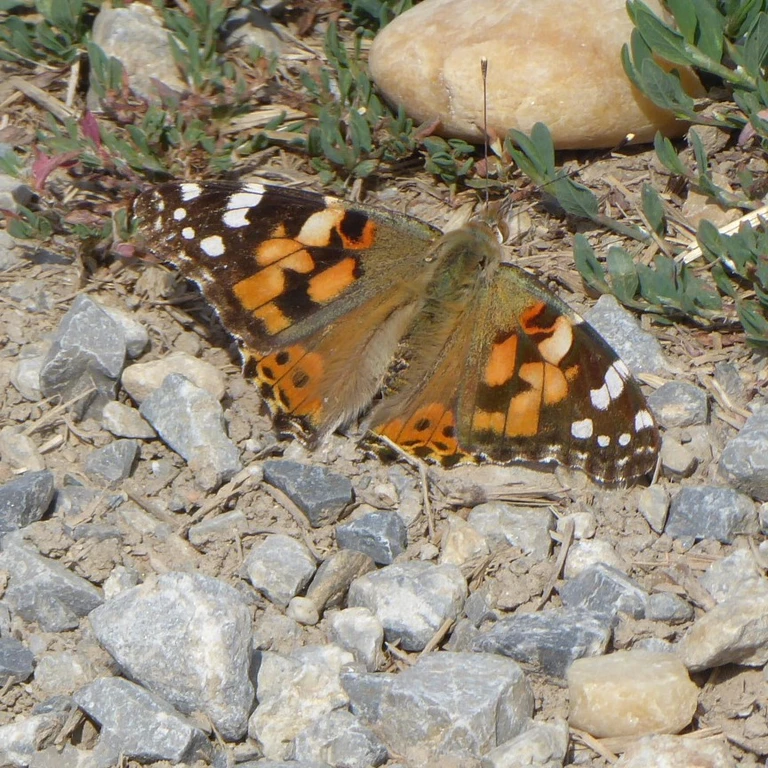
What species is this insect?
Vanessa cardui
